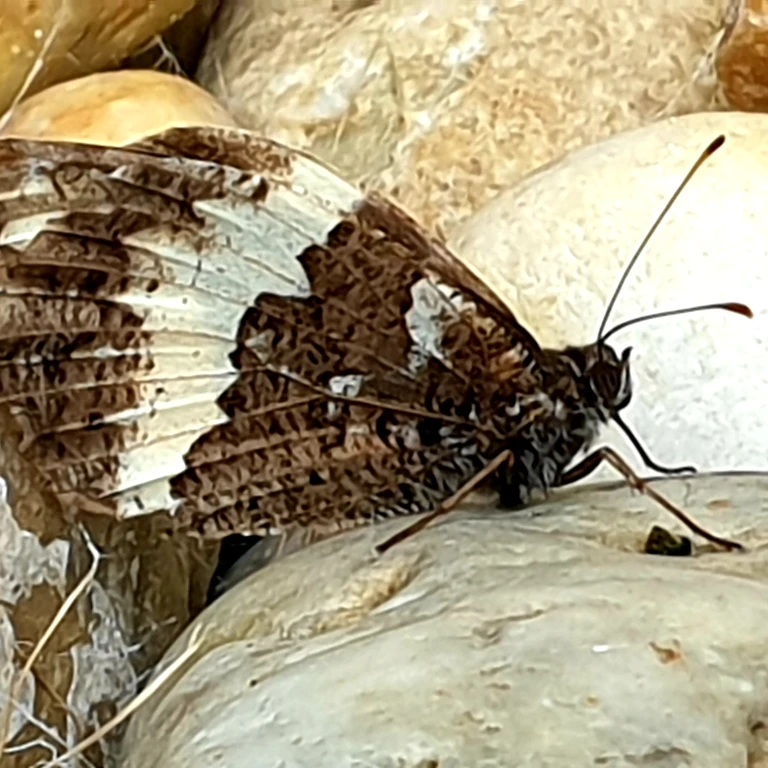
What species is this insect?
Brintesia circe
